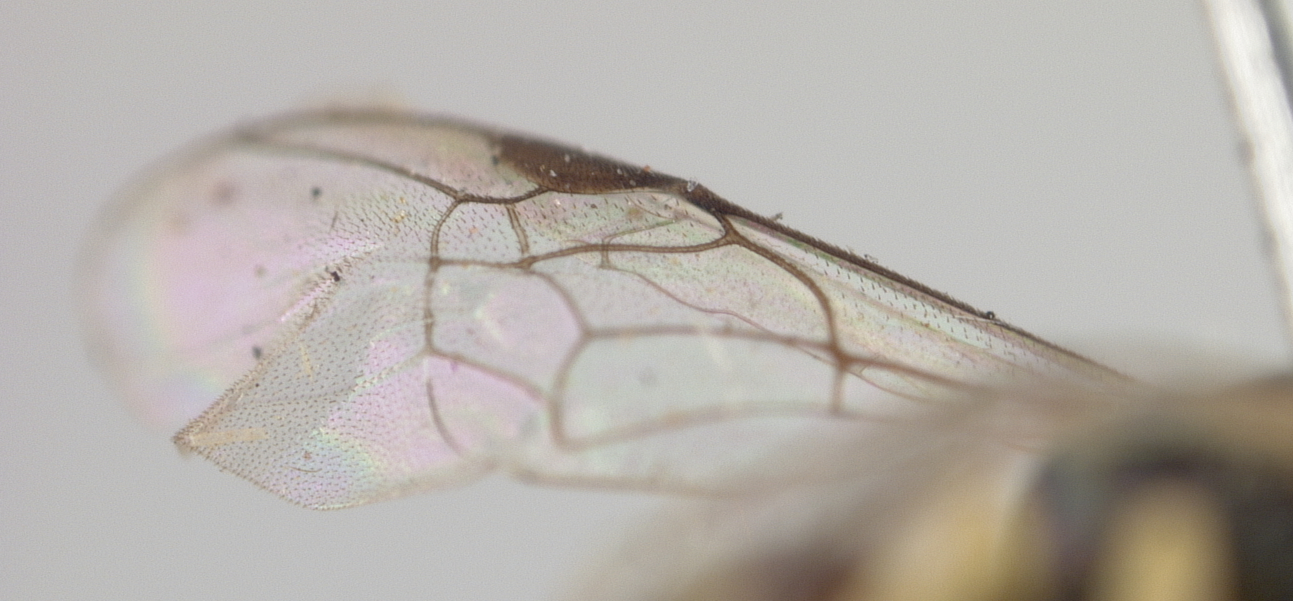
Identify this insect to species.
Prosopis mediovirens
